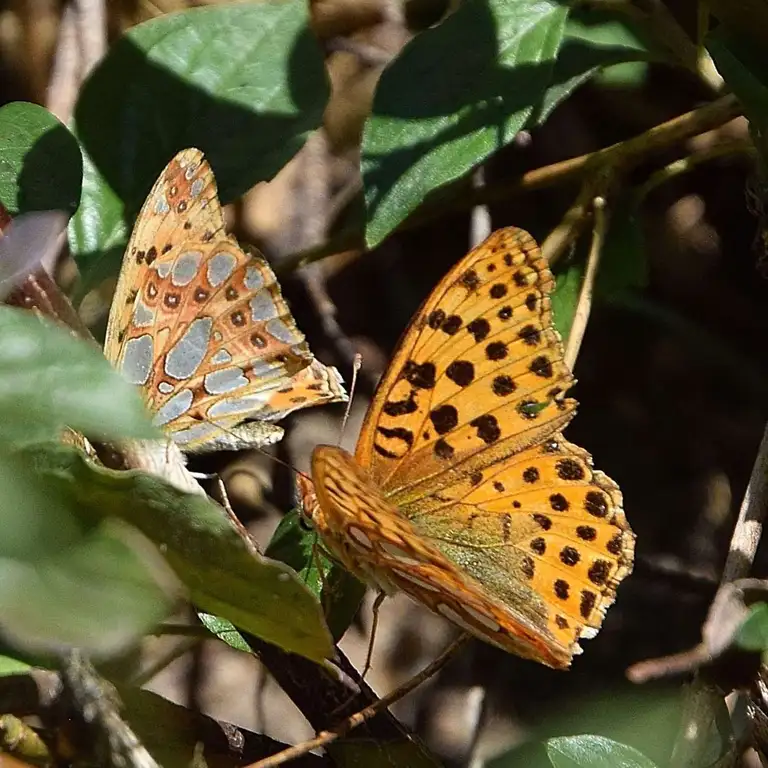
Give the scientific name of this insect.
Issoria lathonia
